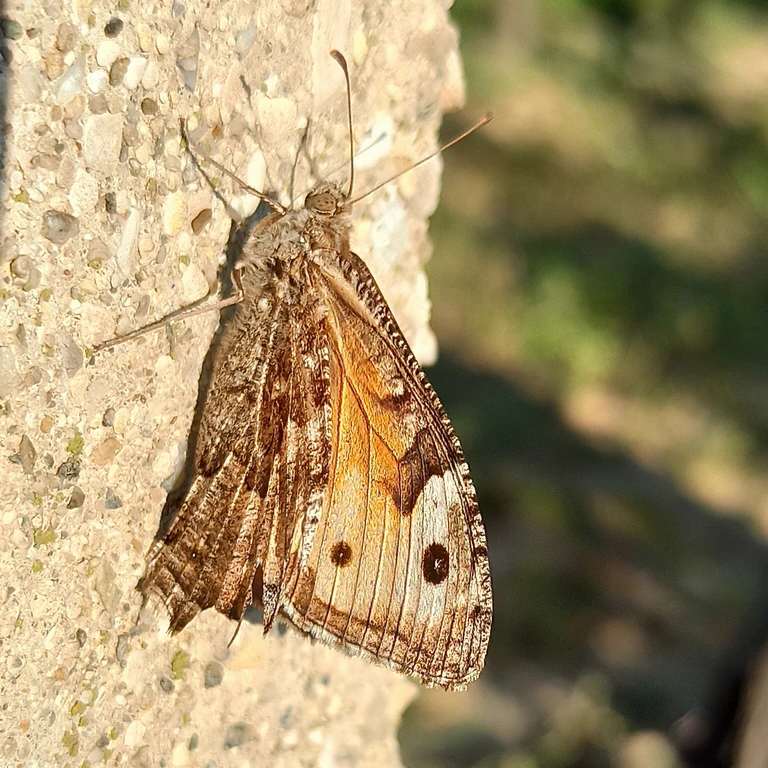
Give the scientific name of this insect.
Hipparchia semele
